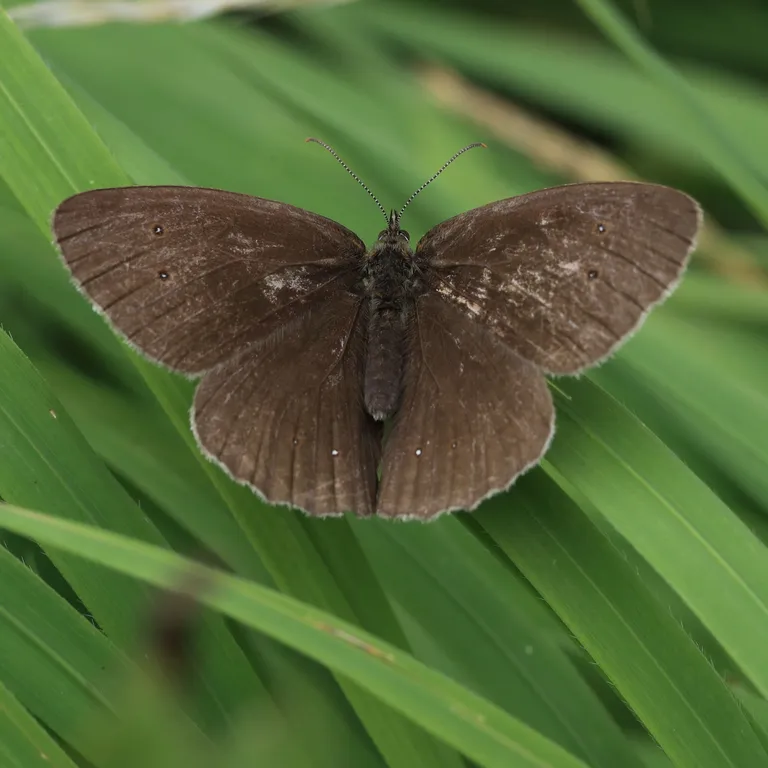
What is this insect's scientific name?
Aphantopus hyperantus
